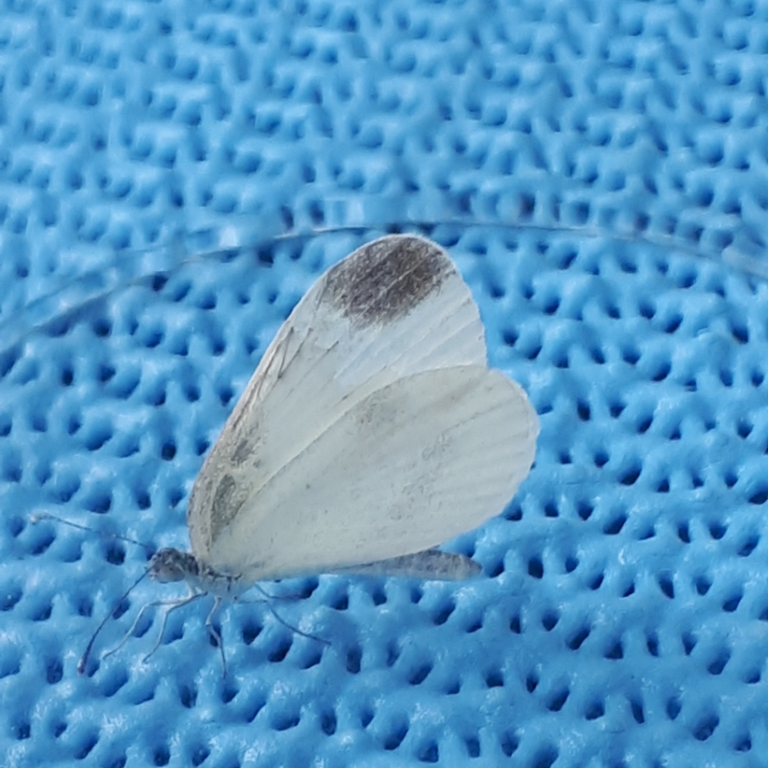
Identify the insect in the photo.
Leptidea sinapis/juvernica
